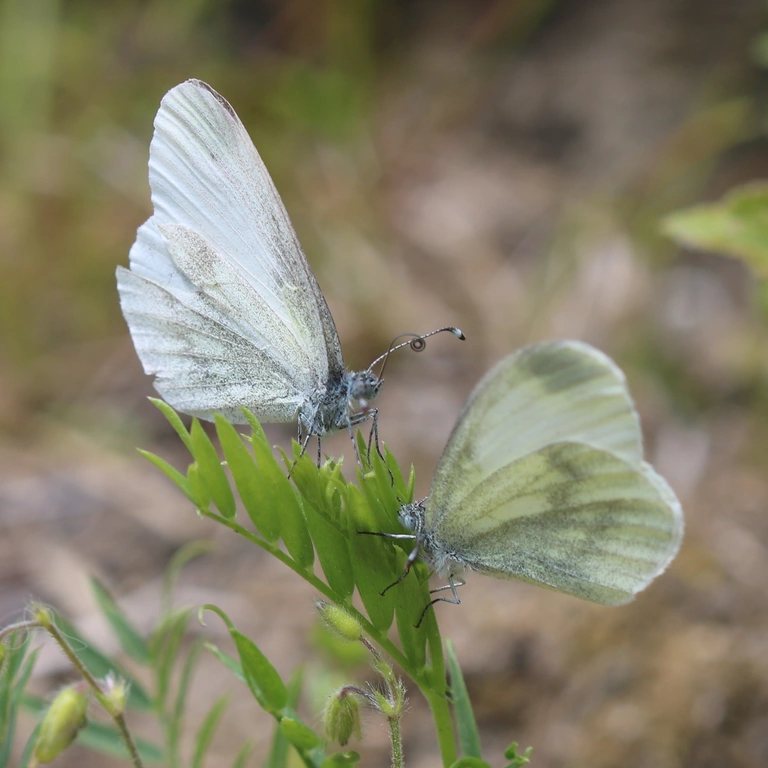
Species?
Leptidea sinapis/juvernica
